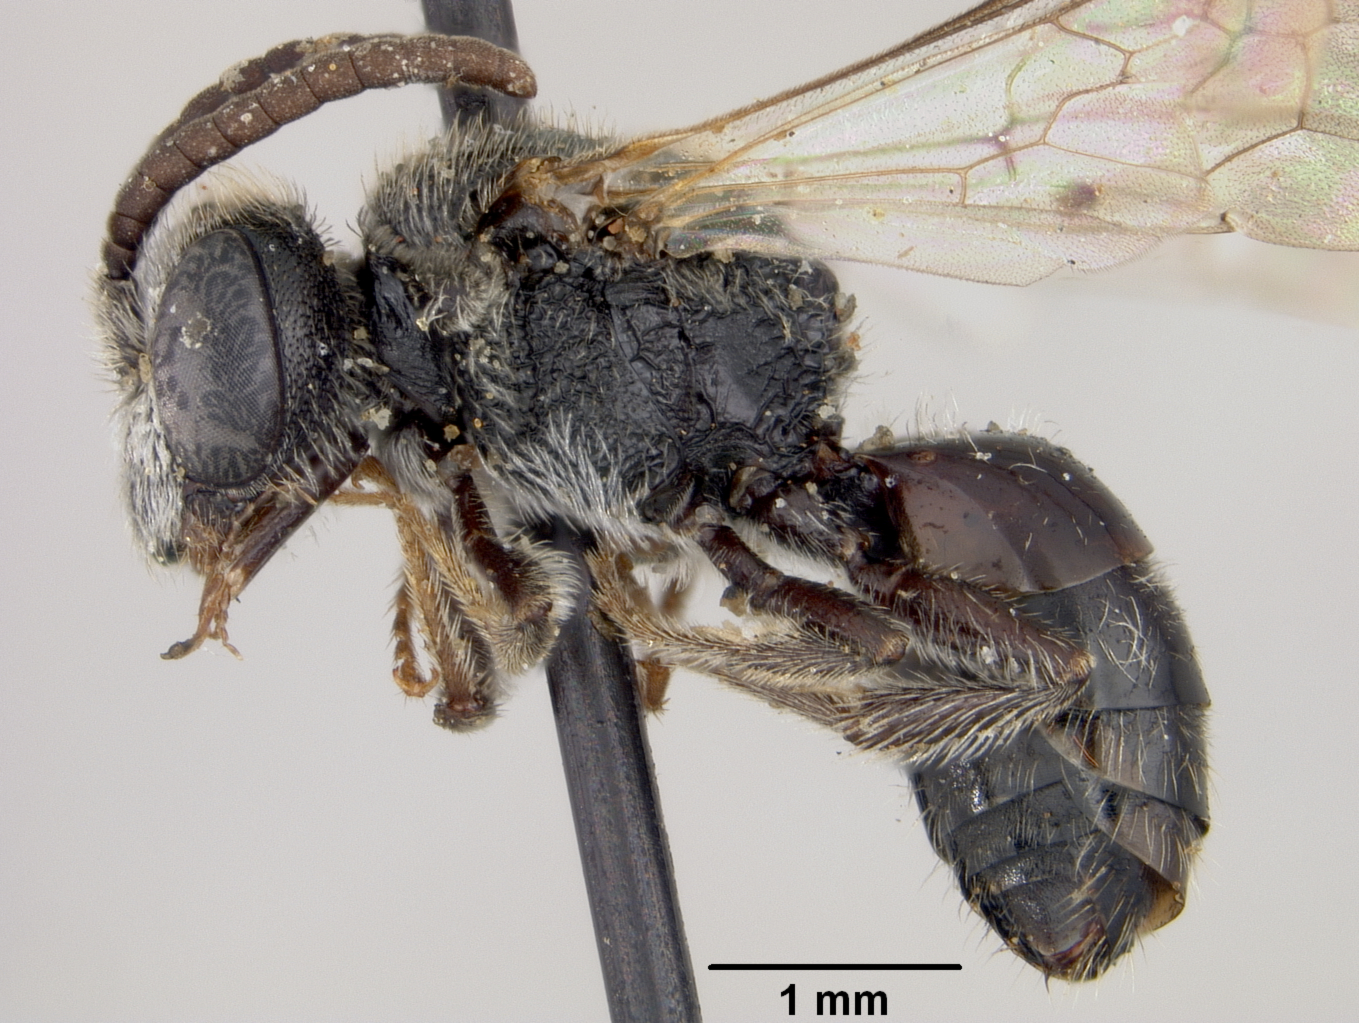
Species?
Sphecodes coronus
